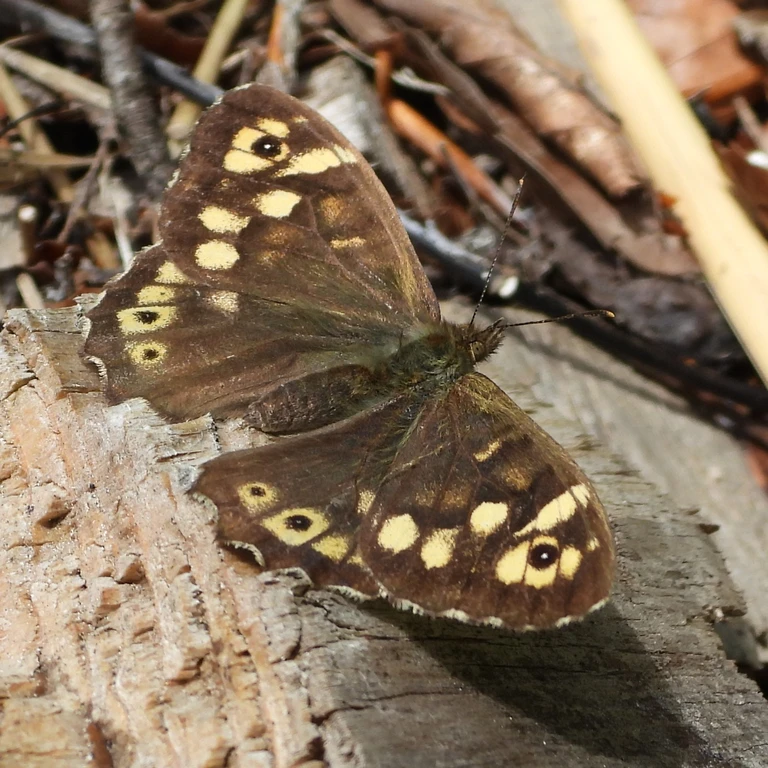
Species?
Pararge aegeria
